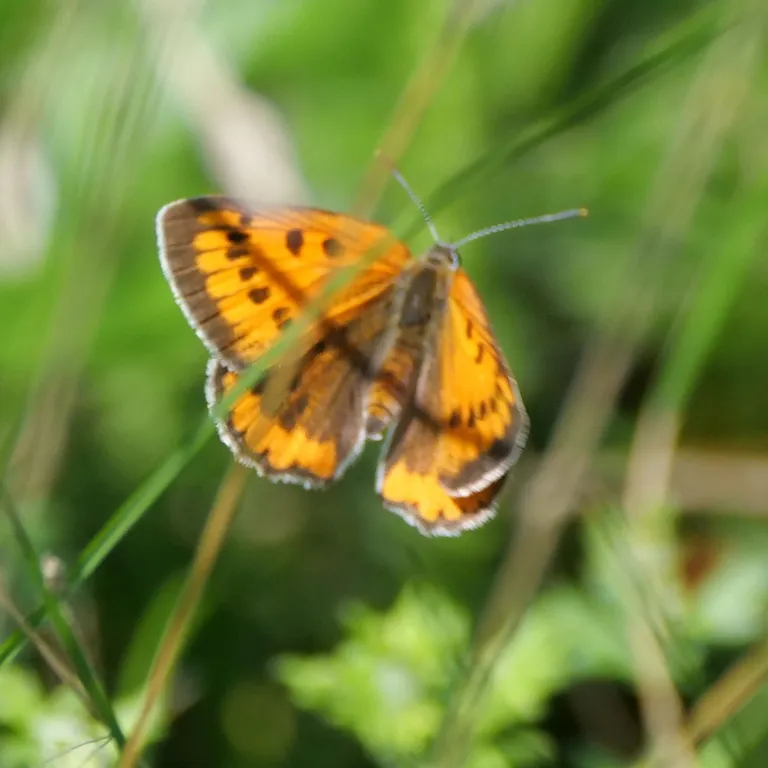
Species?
Lycaena dispar
